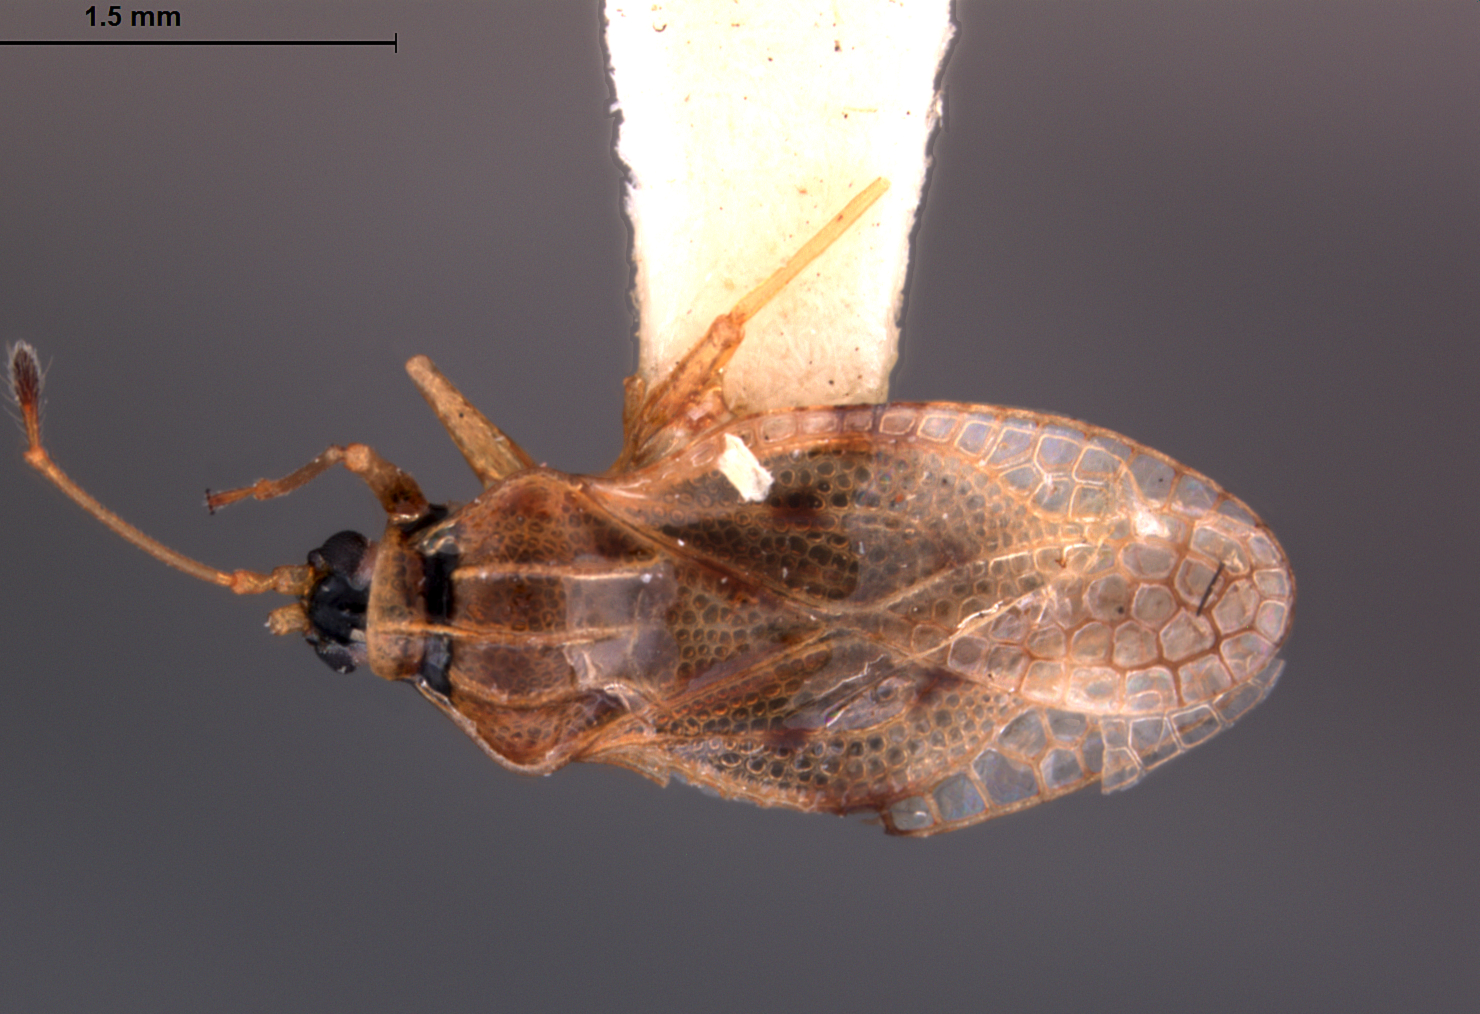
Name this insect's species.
Compseuta cordiae
